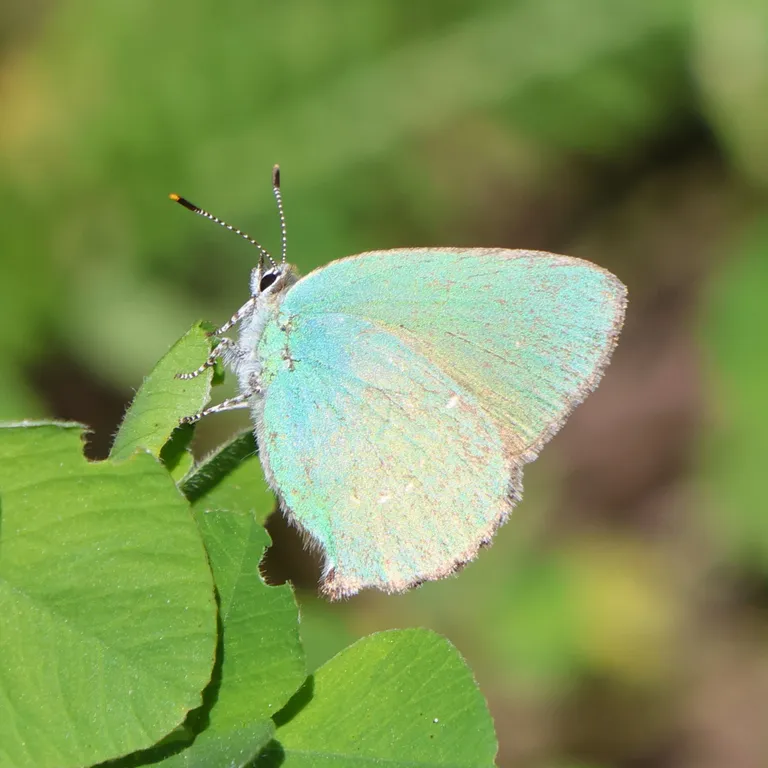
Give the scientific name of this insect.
Callophrys rubi
